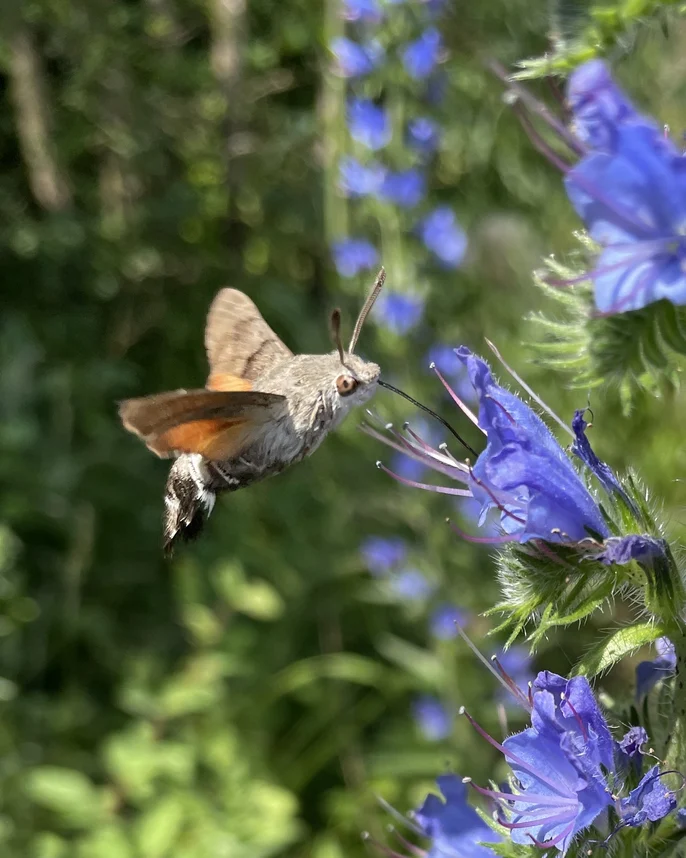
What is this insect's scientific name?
Macroglossum stellatarum
